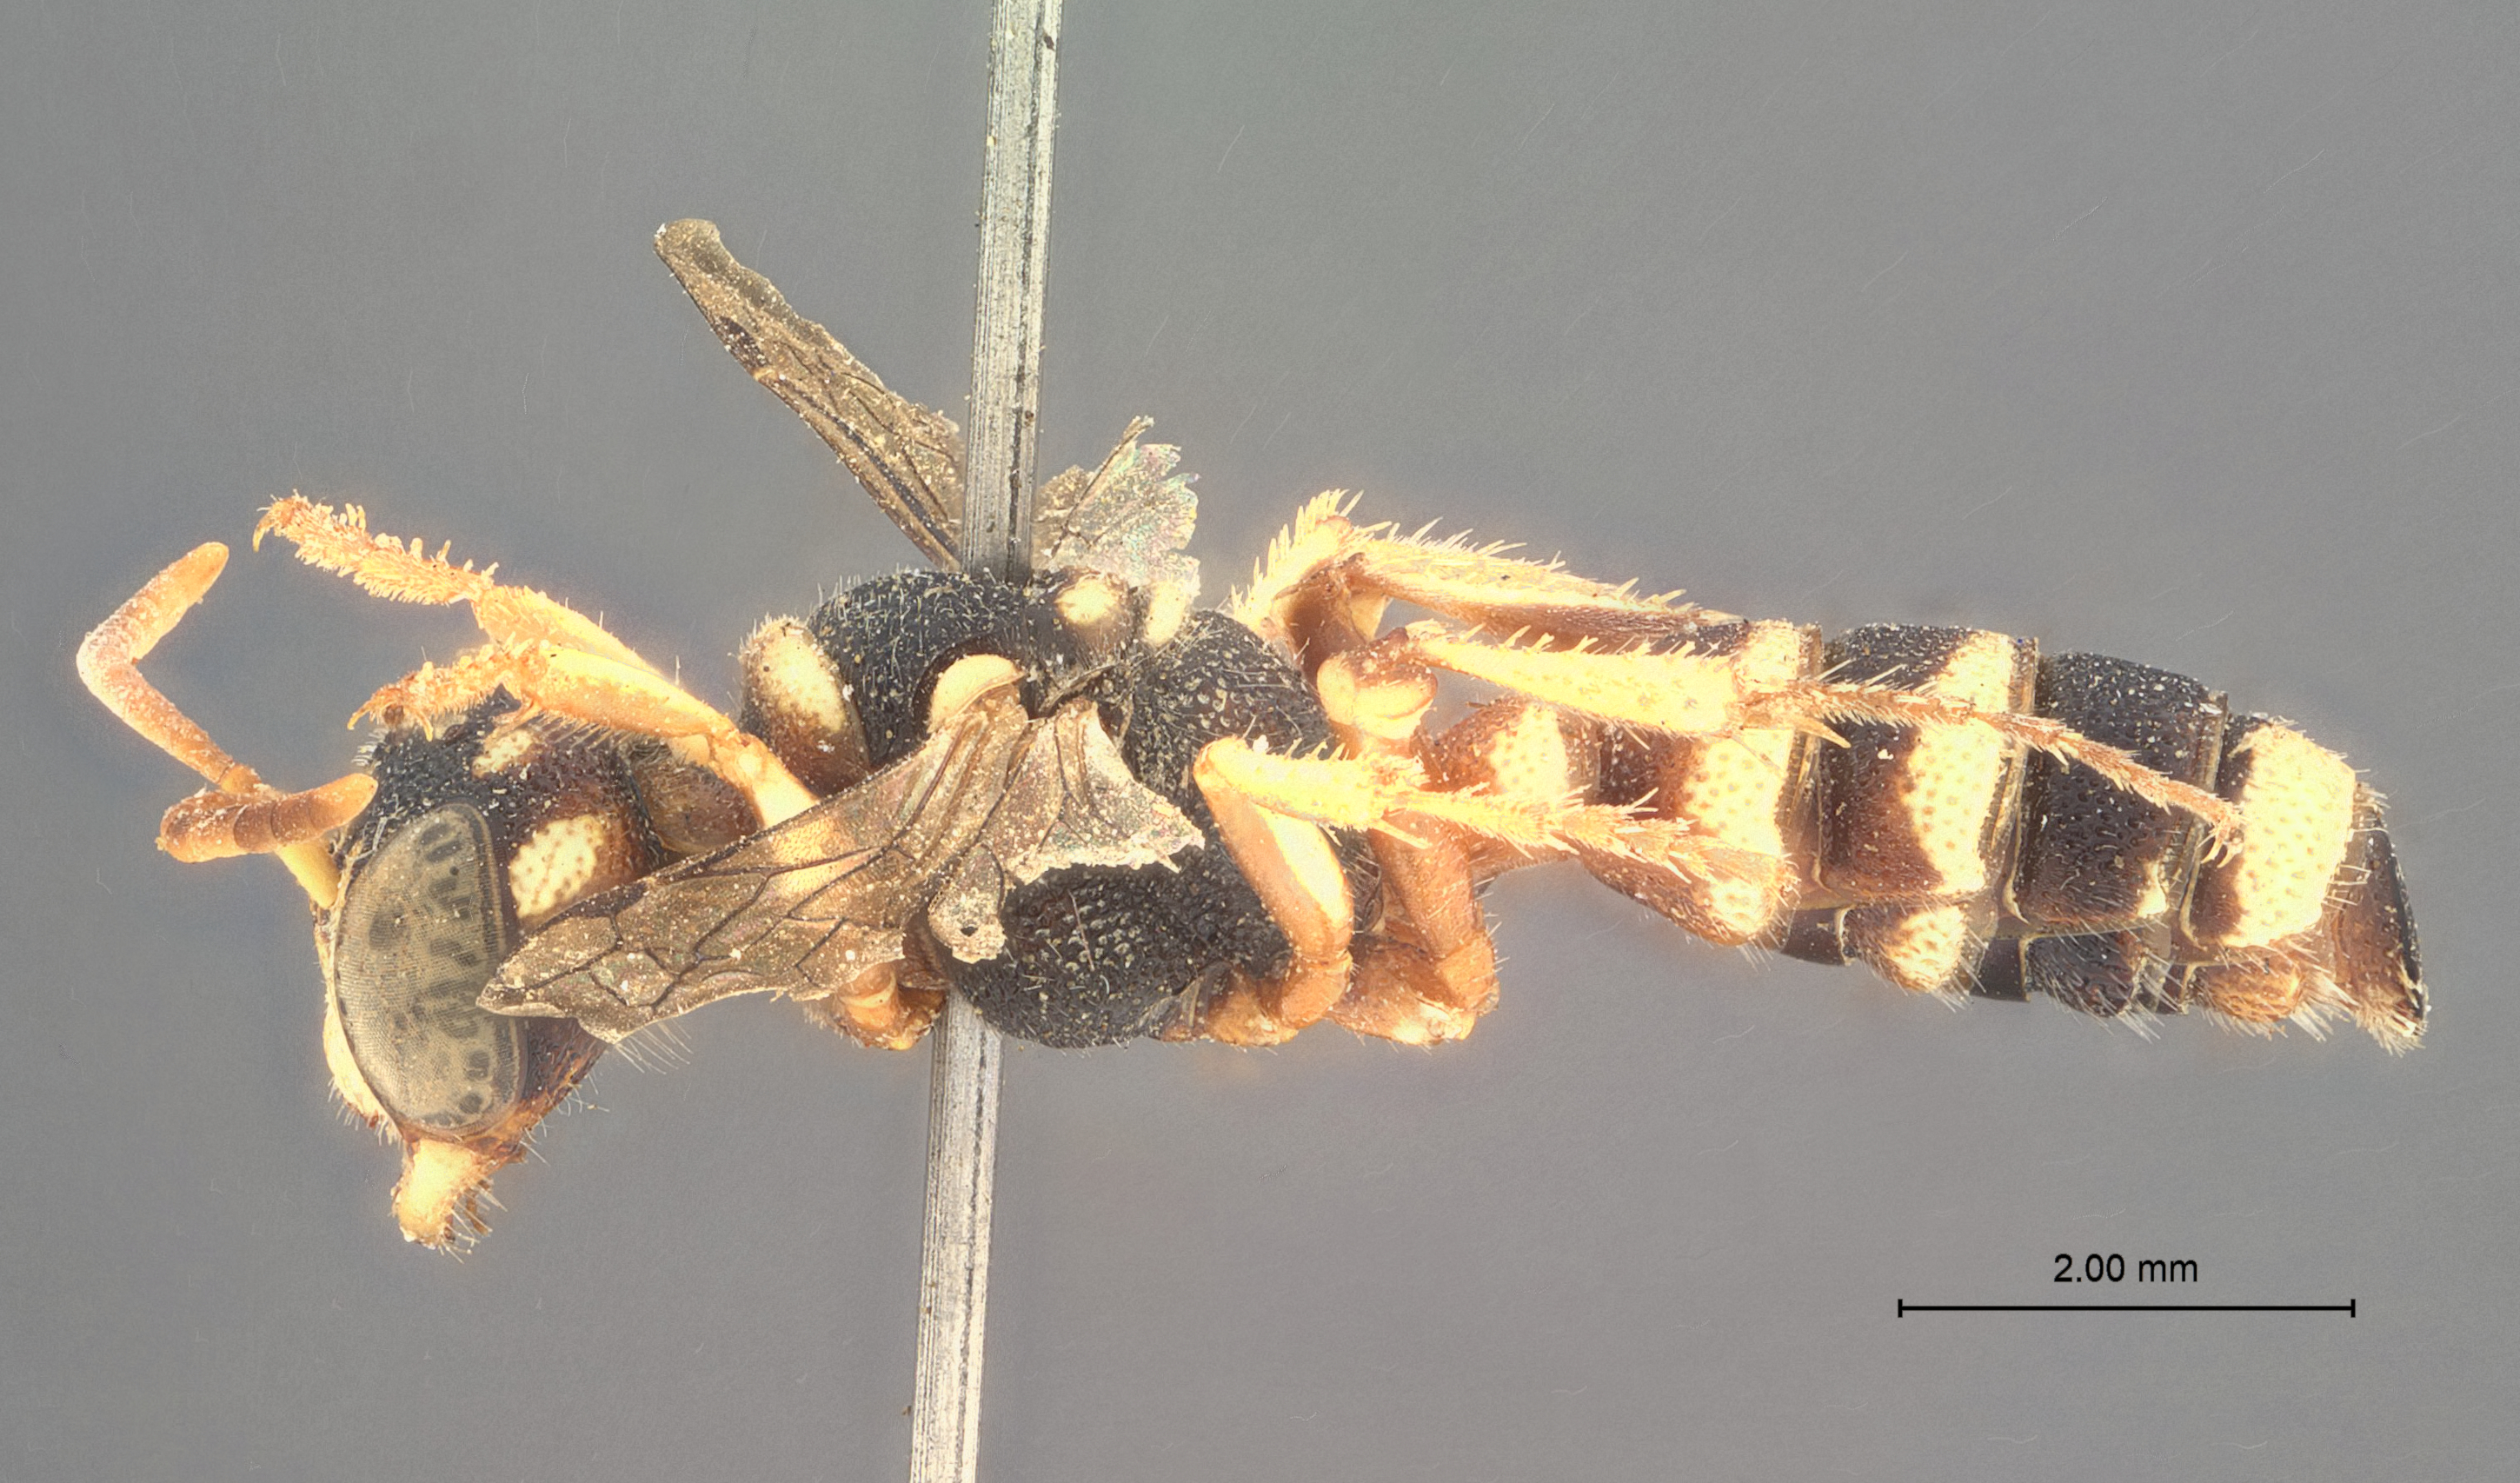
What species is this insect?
Cerceris lateriproducta
